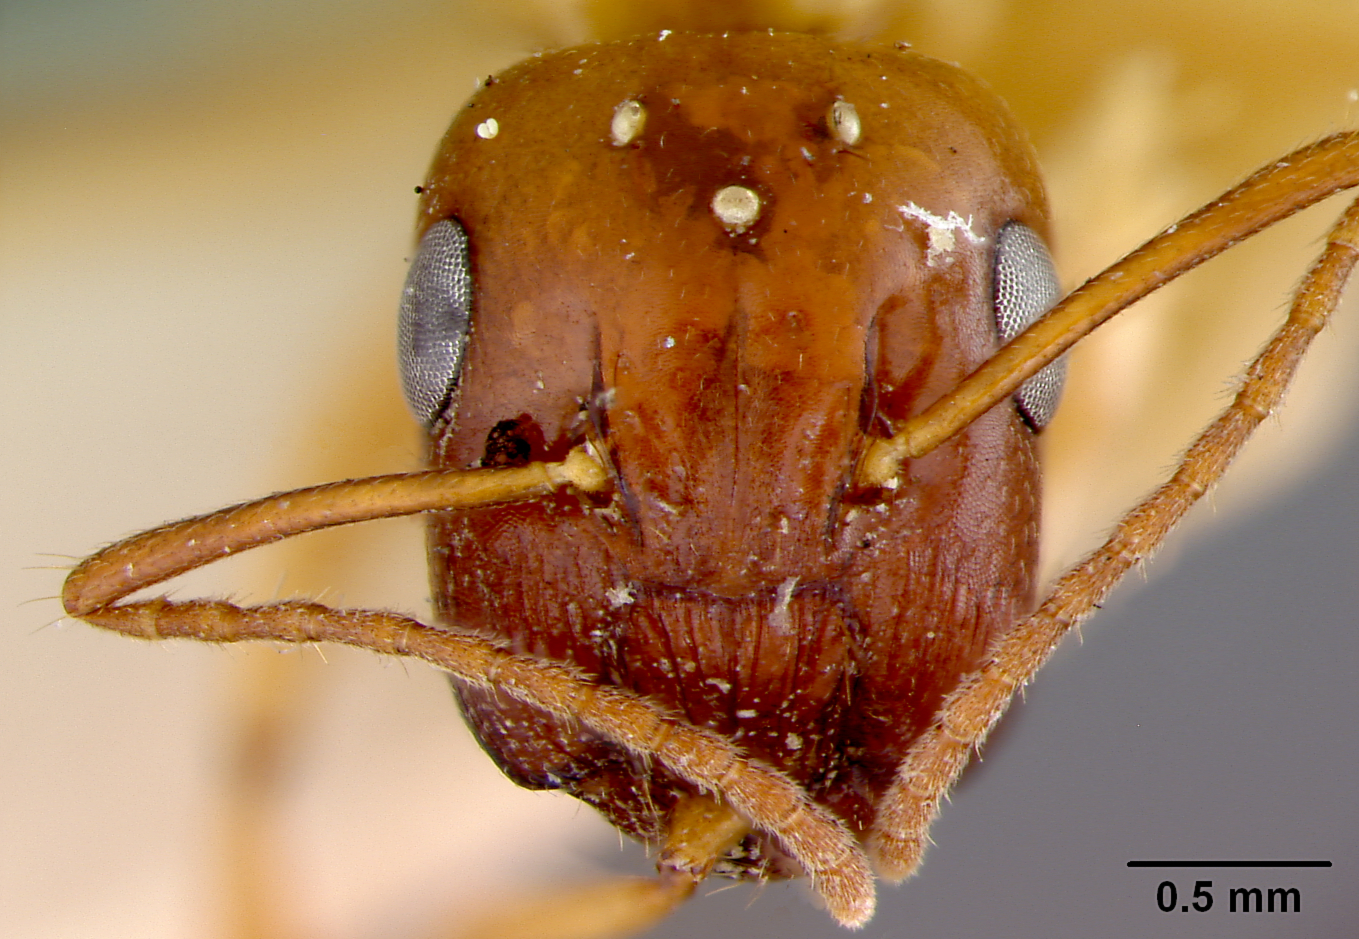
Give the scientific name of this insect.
Camponotus maudella
